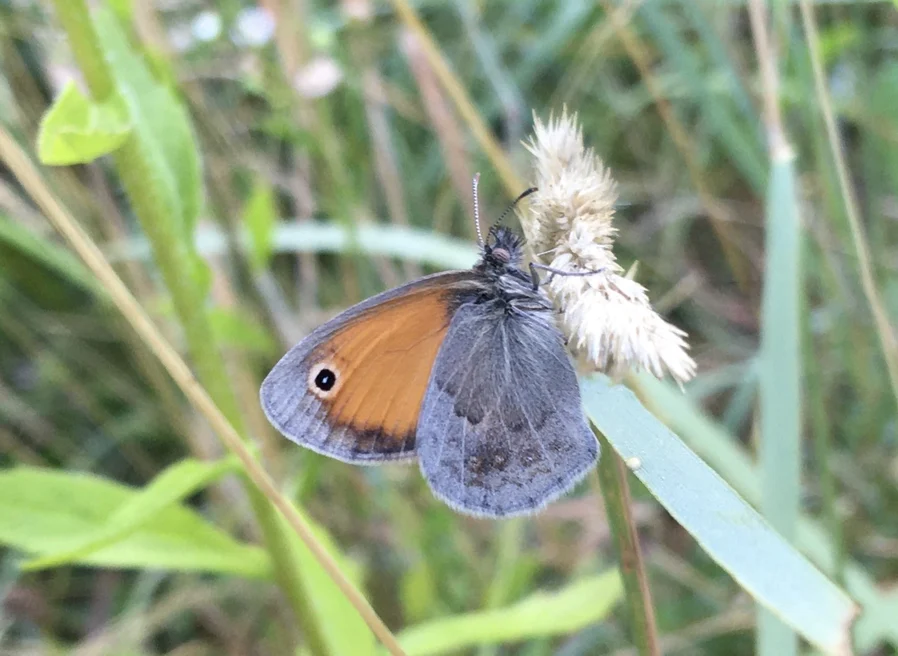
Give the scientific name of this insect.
Coenonympha pamphilus
